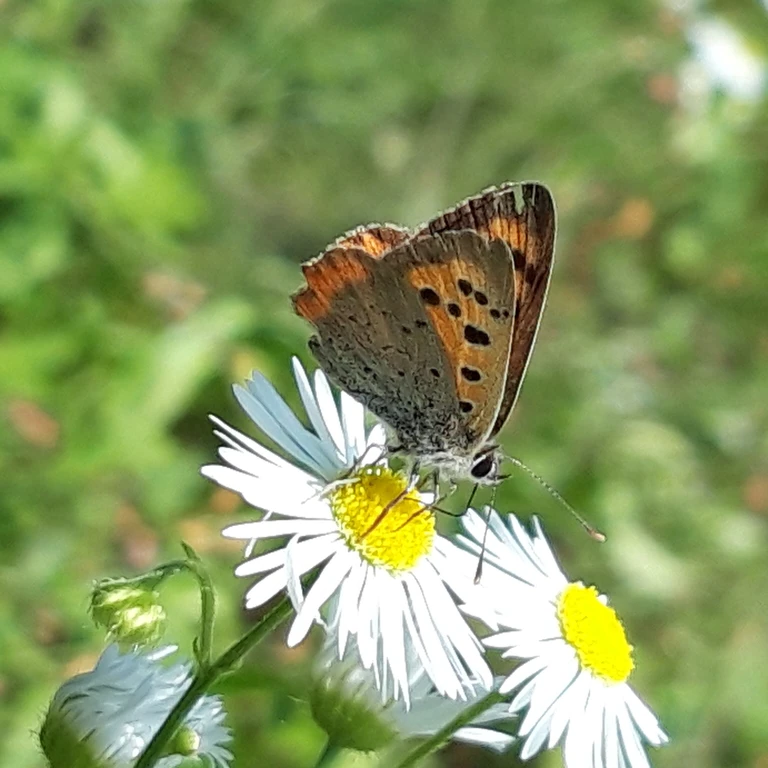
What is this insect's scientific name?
Lycaena phlaeas
